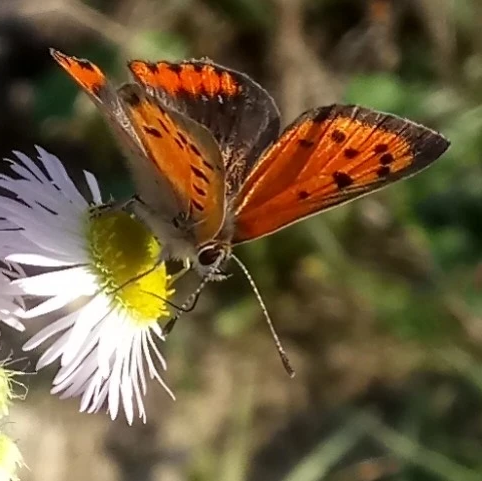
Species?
Lycaena phlaeas
